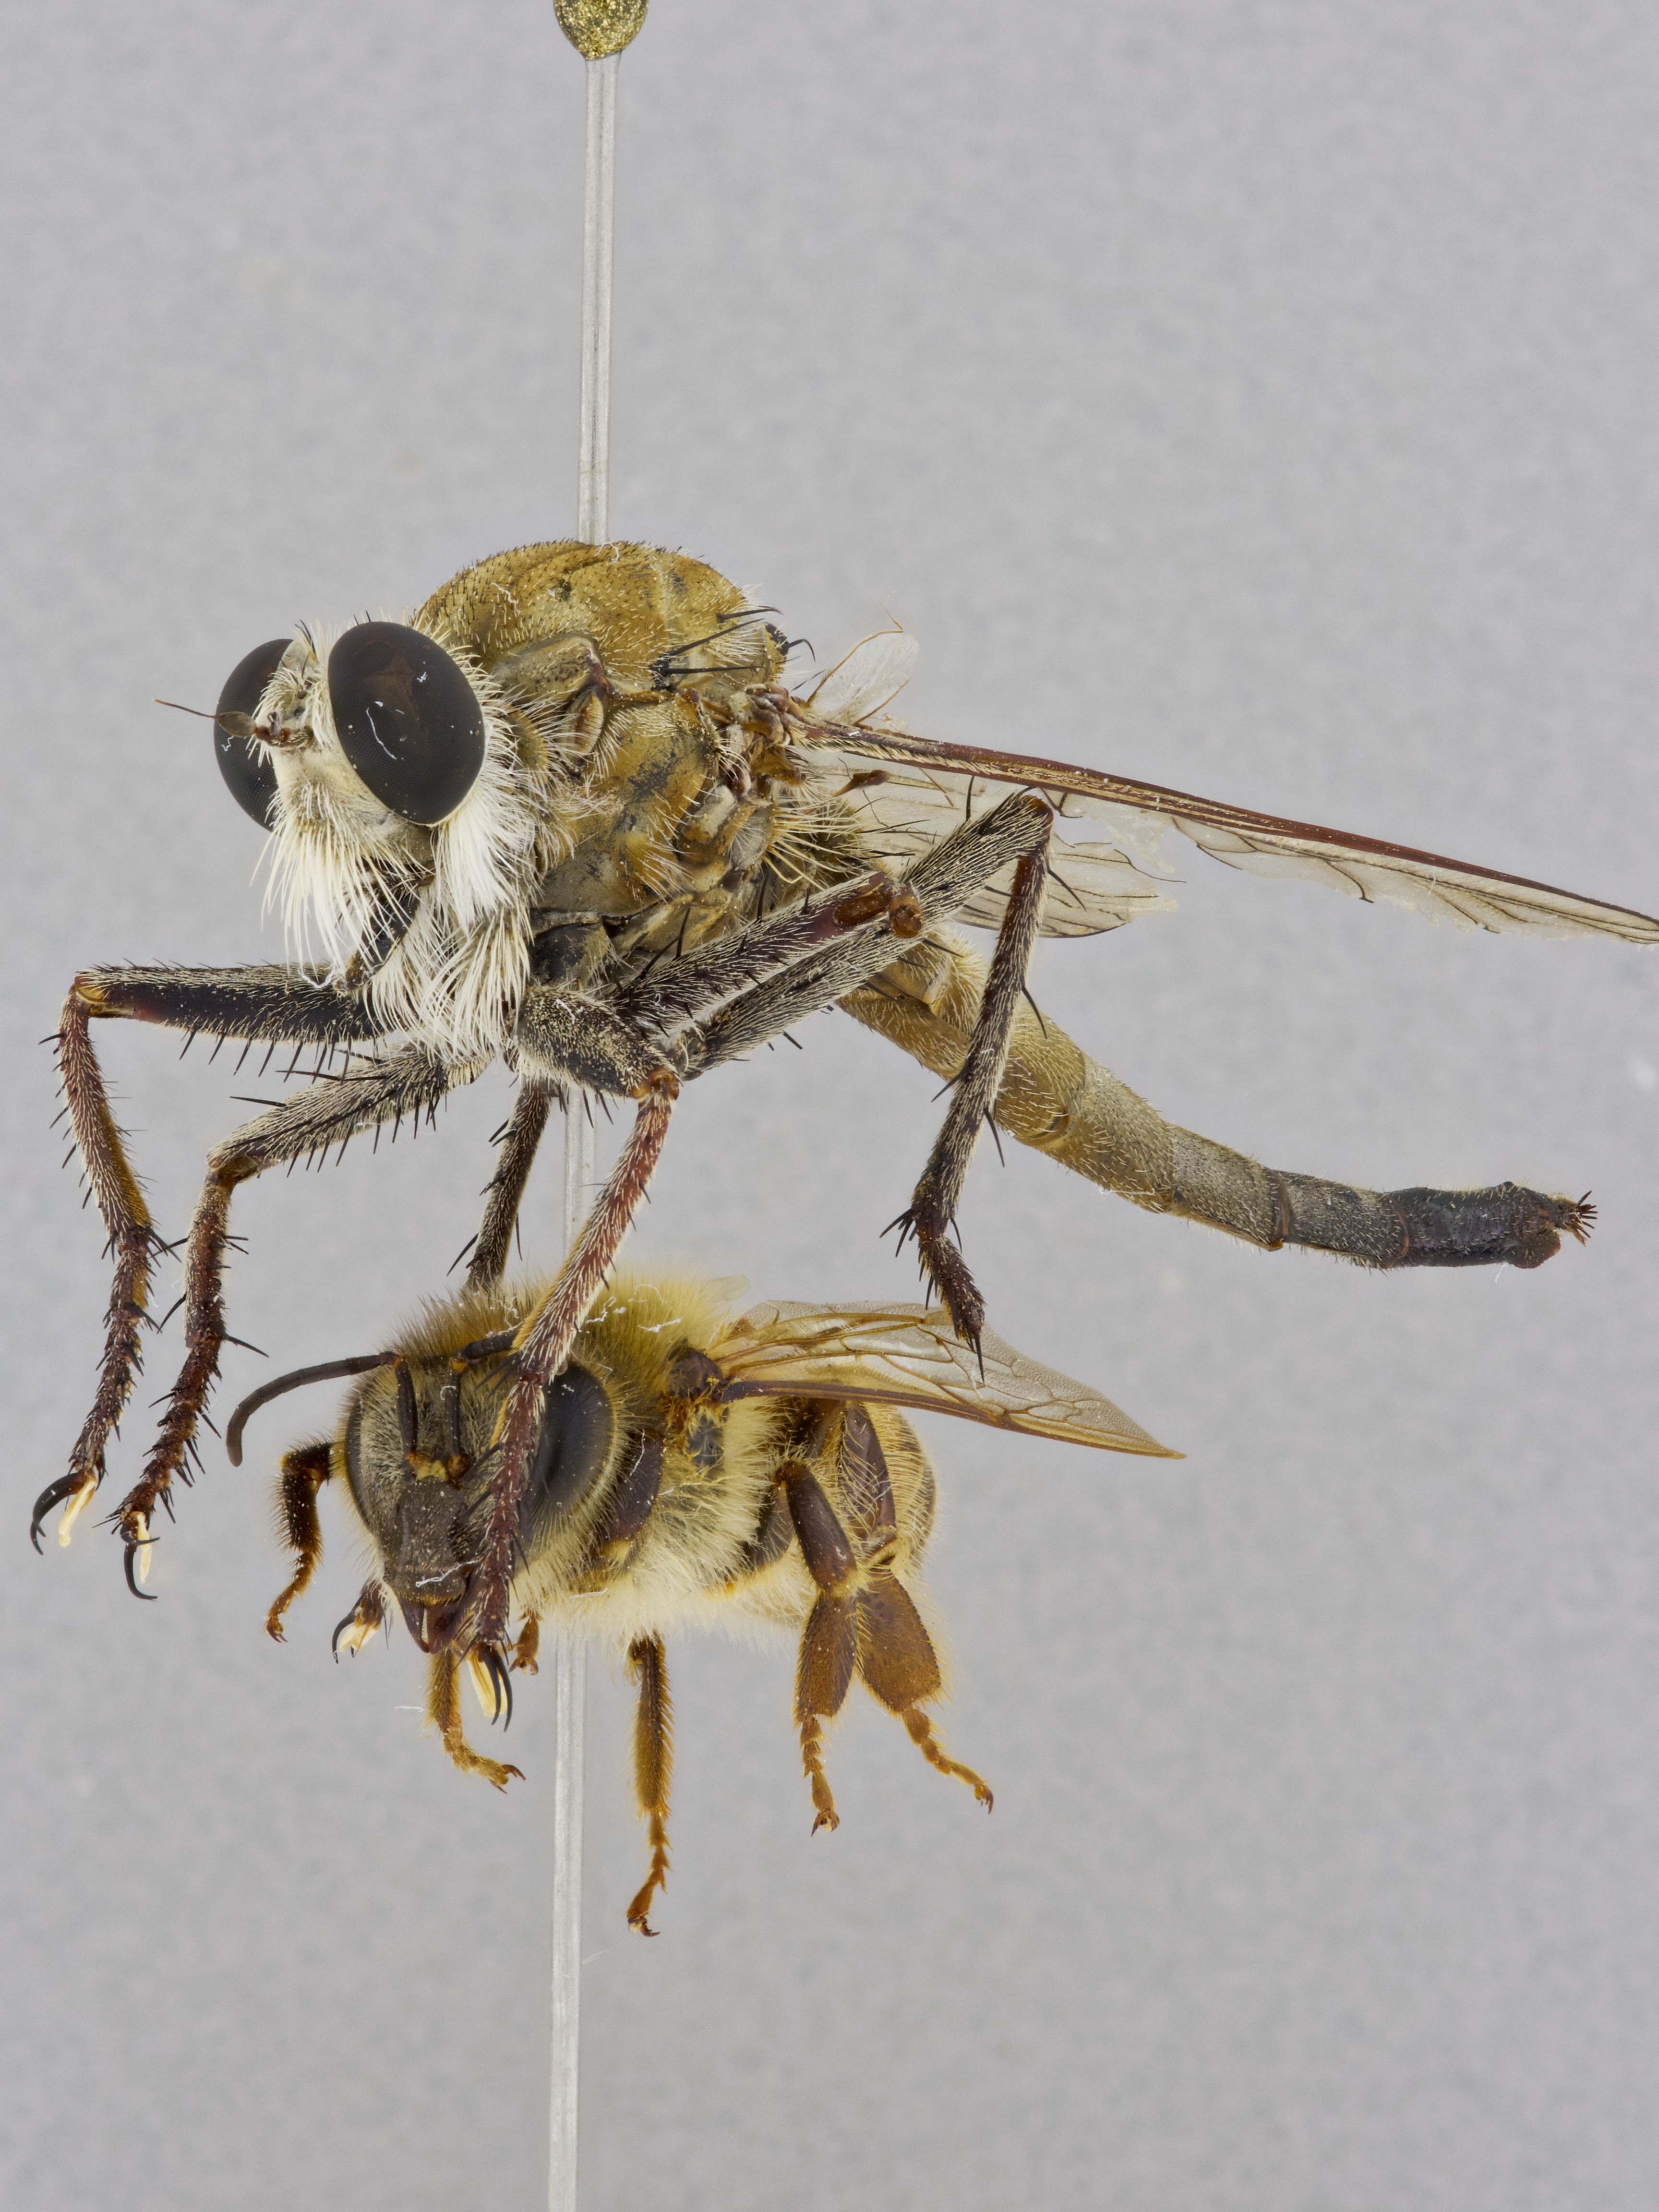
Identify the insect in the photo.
Proctacanthus nearno
